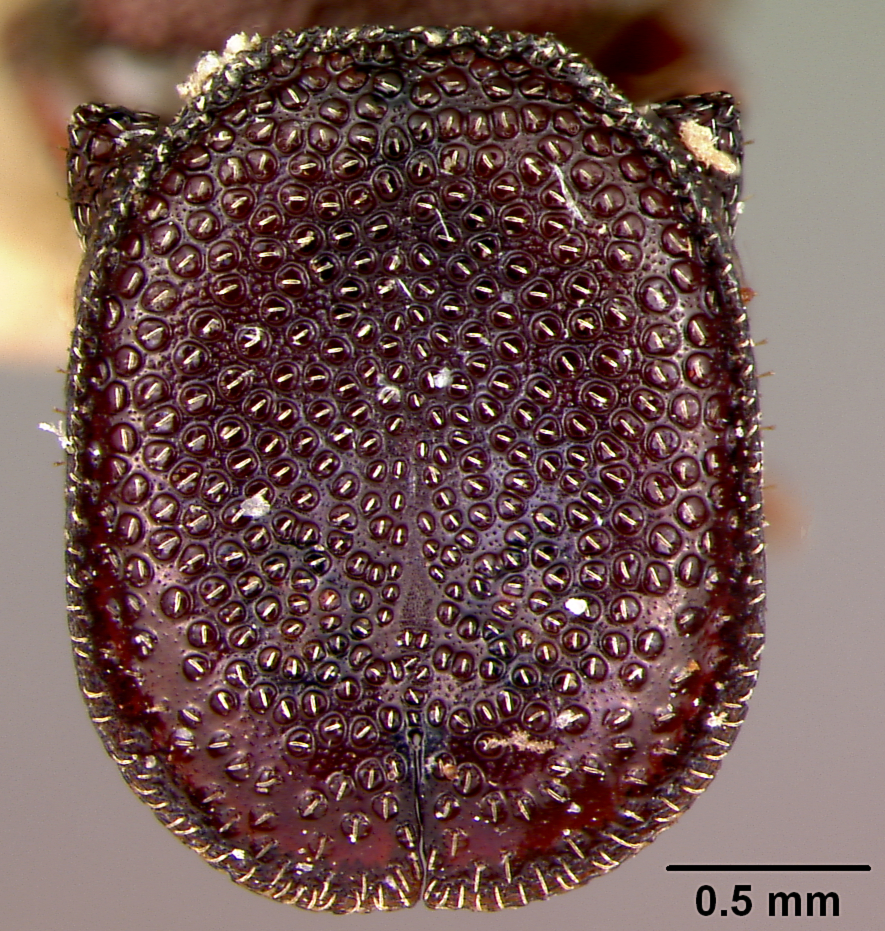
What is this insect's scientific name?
Cryptocerus varians
